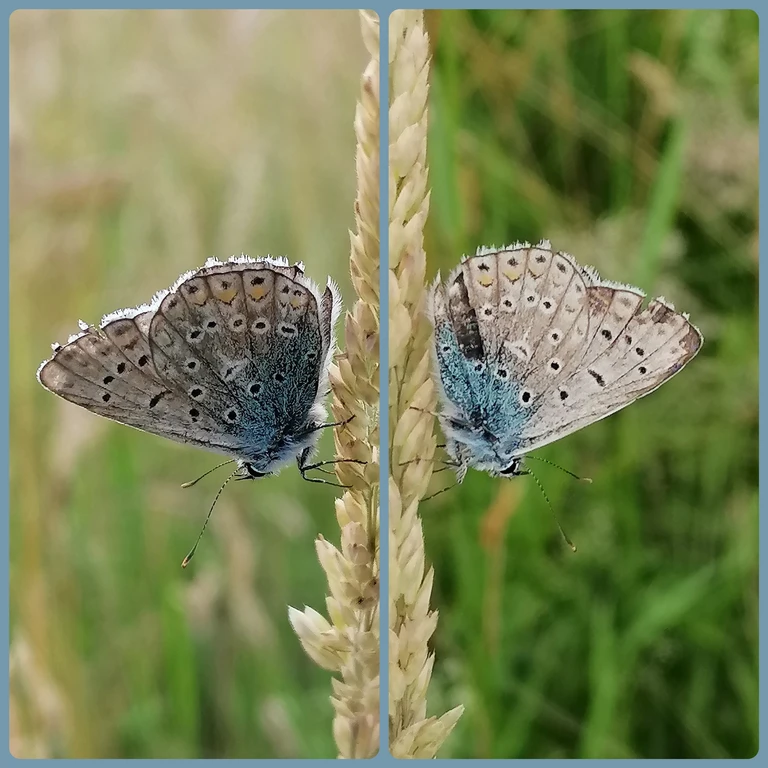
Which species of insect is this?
Polyommatus icarus
